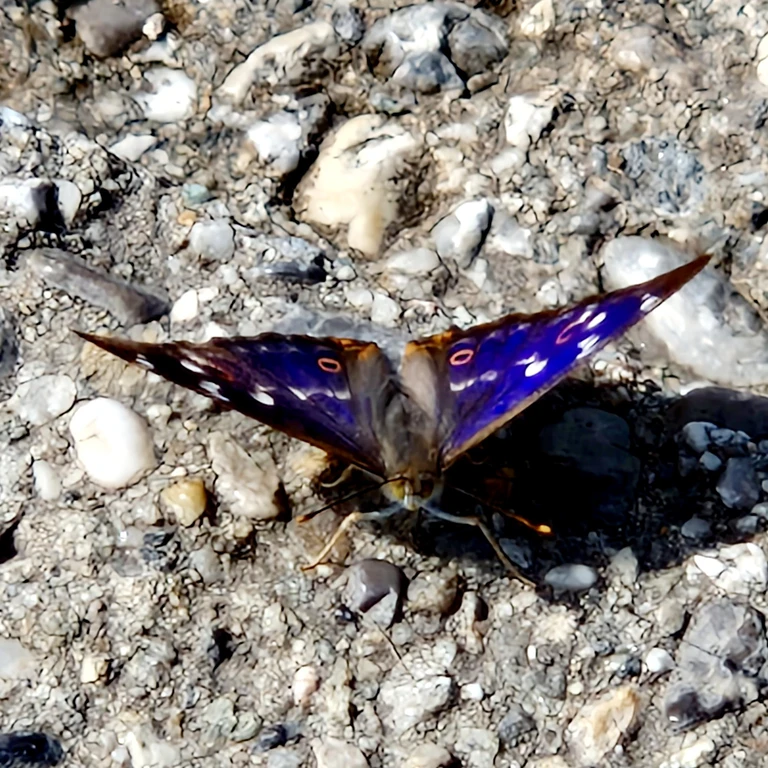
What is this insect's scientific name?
Apatura ilia
